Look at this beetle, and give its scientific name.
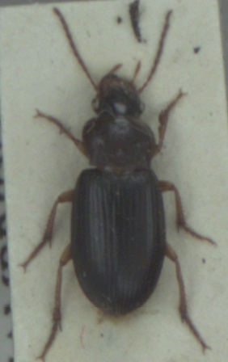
Ophonus rufibarbis
